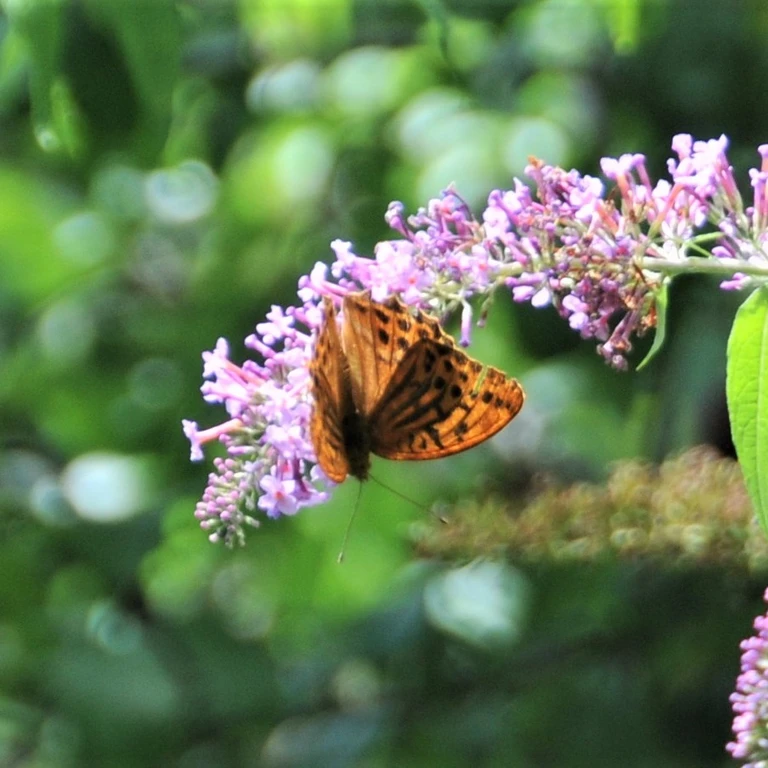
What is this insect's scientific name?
Argynnis paphia
